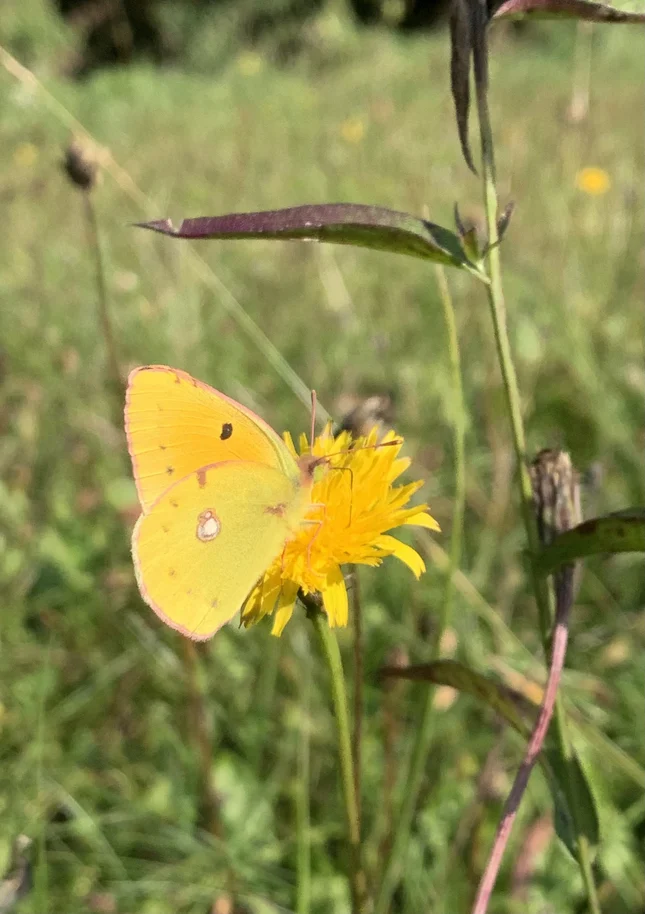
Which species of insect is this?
Colias croceus
